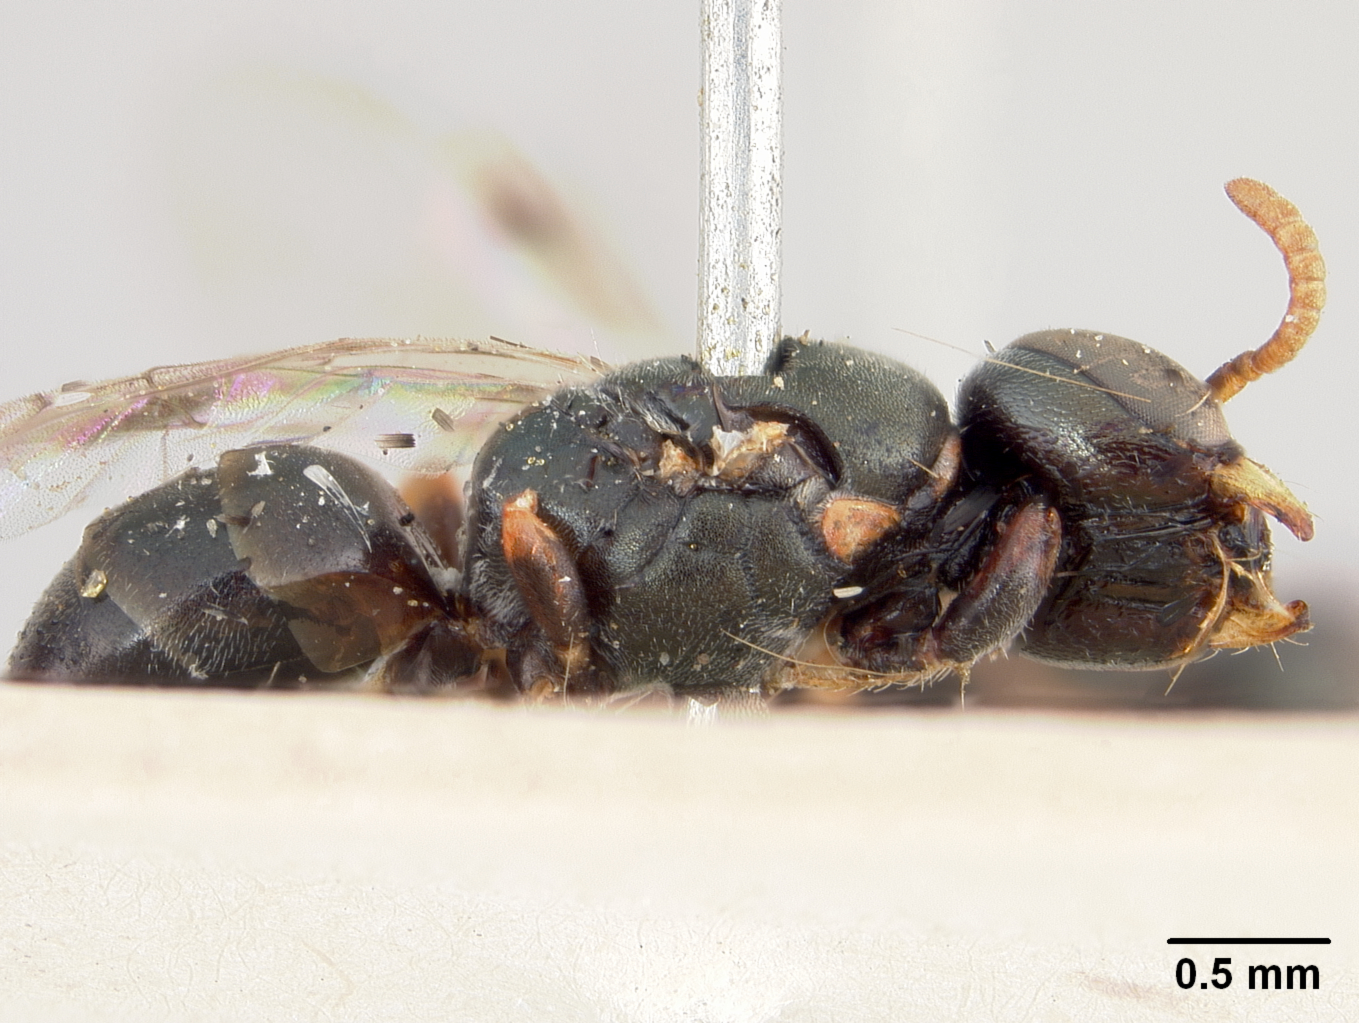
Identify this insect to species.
Prosopis chlorosoma
